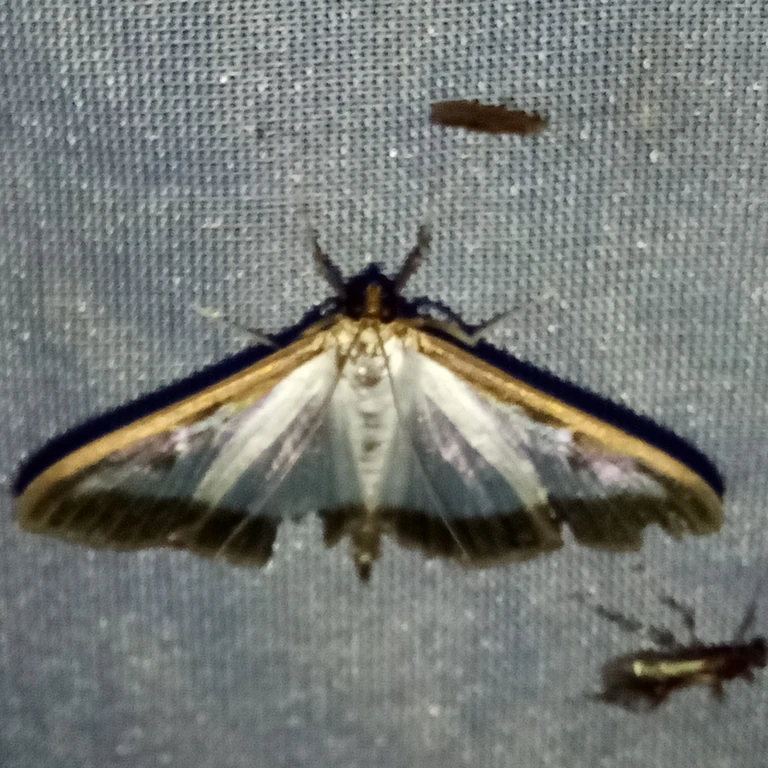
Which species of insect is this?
Cydalima perspectalis
